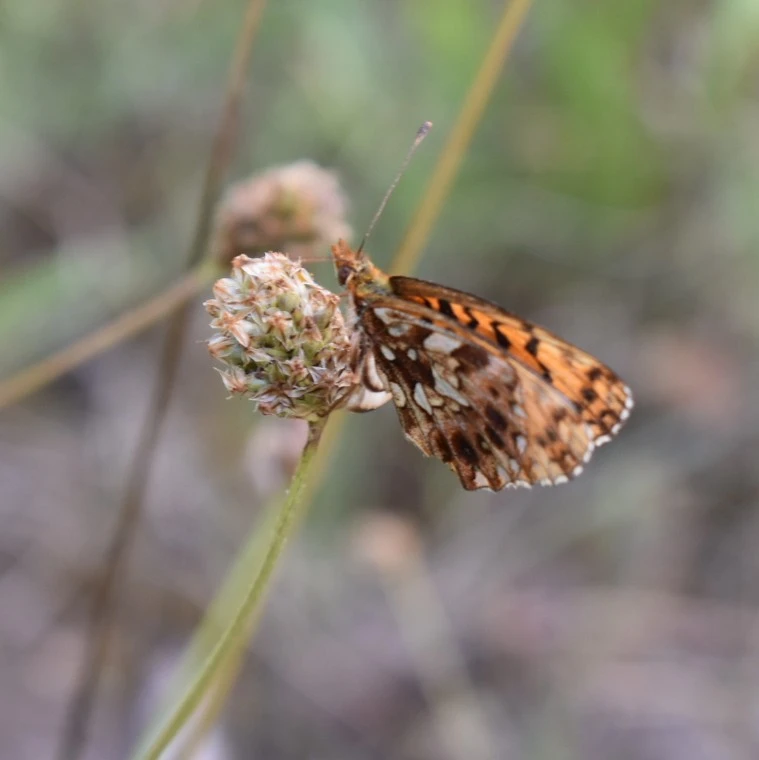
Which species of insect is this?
Boloria dia
